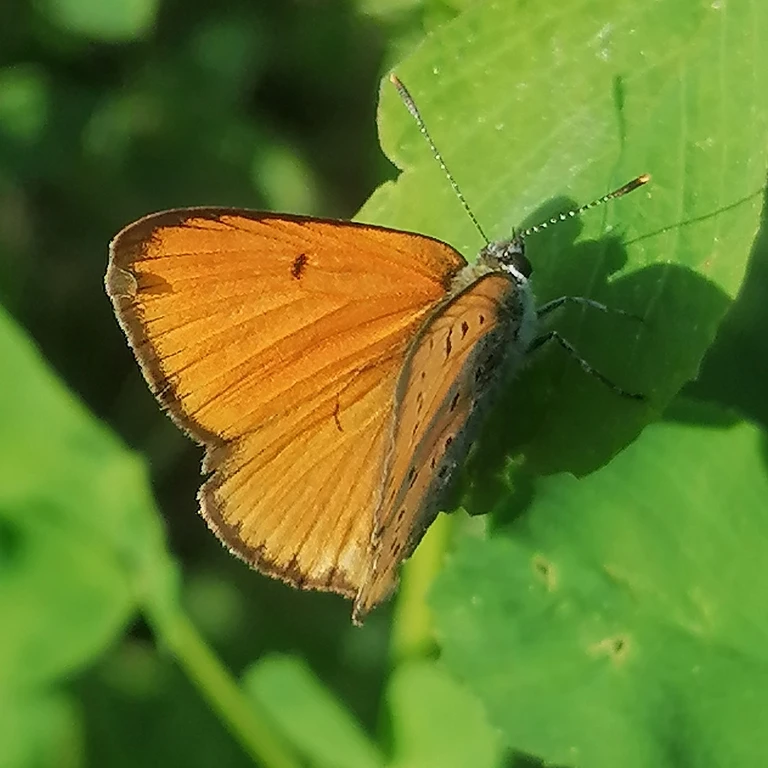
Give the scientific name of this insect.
Lycaena dispar
